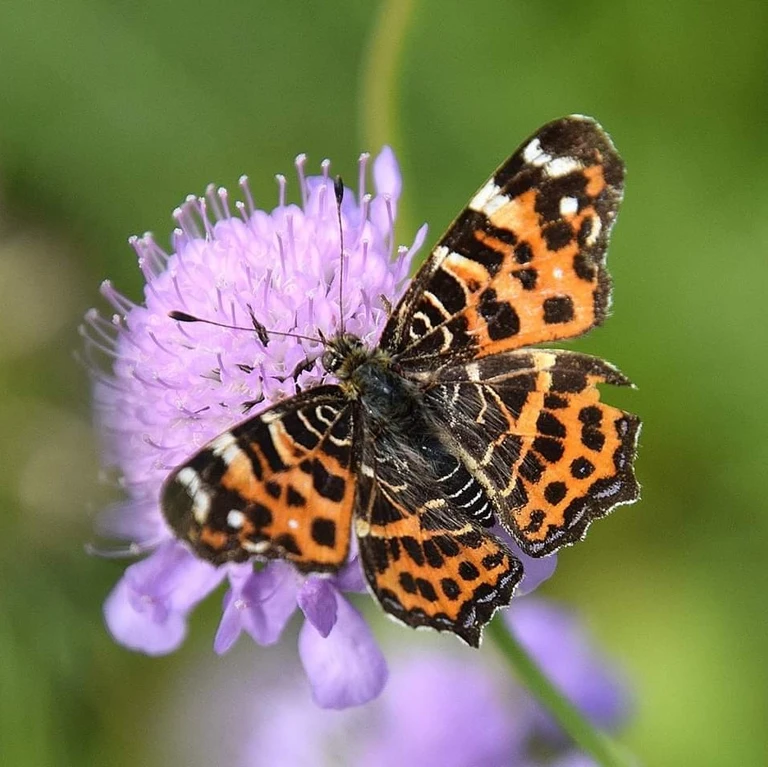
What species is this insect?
Araschnia levana
